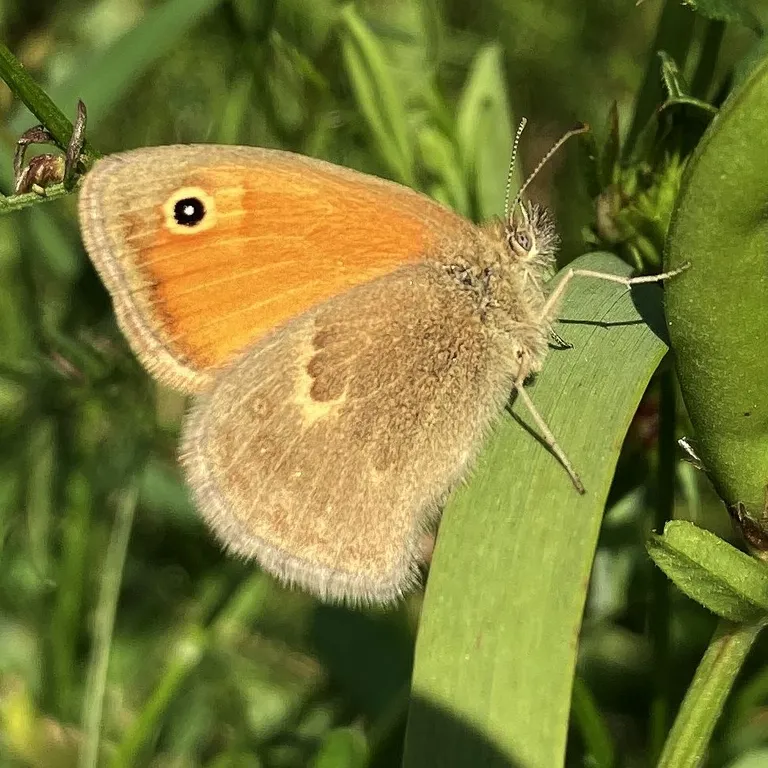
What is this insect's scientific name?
Coenonympha pamphilus
